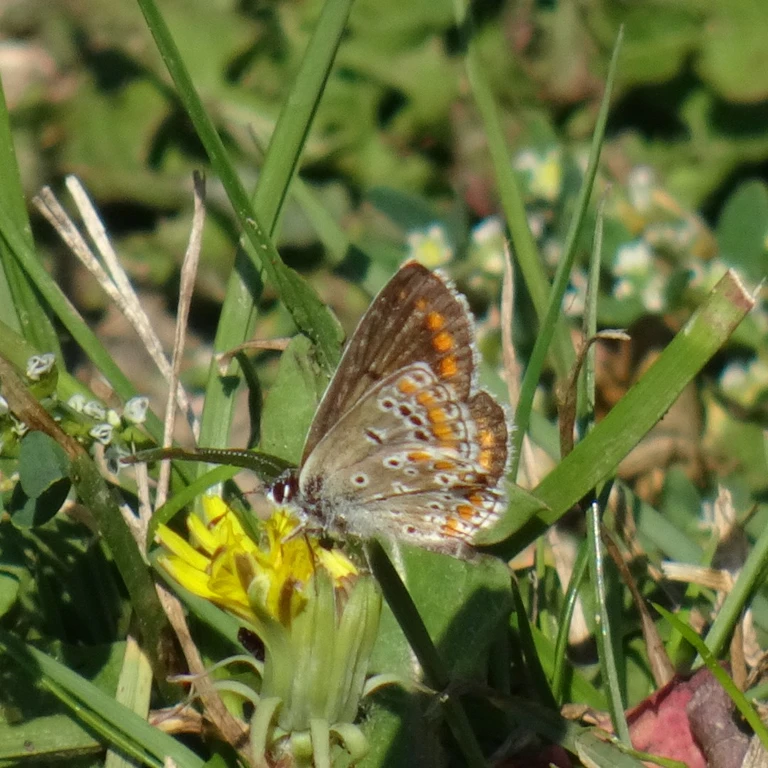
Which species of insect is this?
Aricia agestis/artaxerxes
